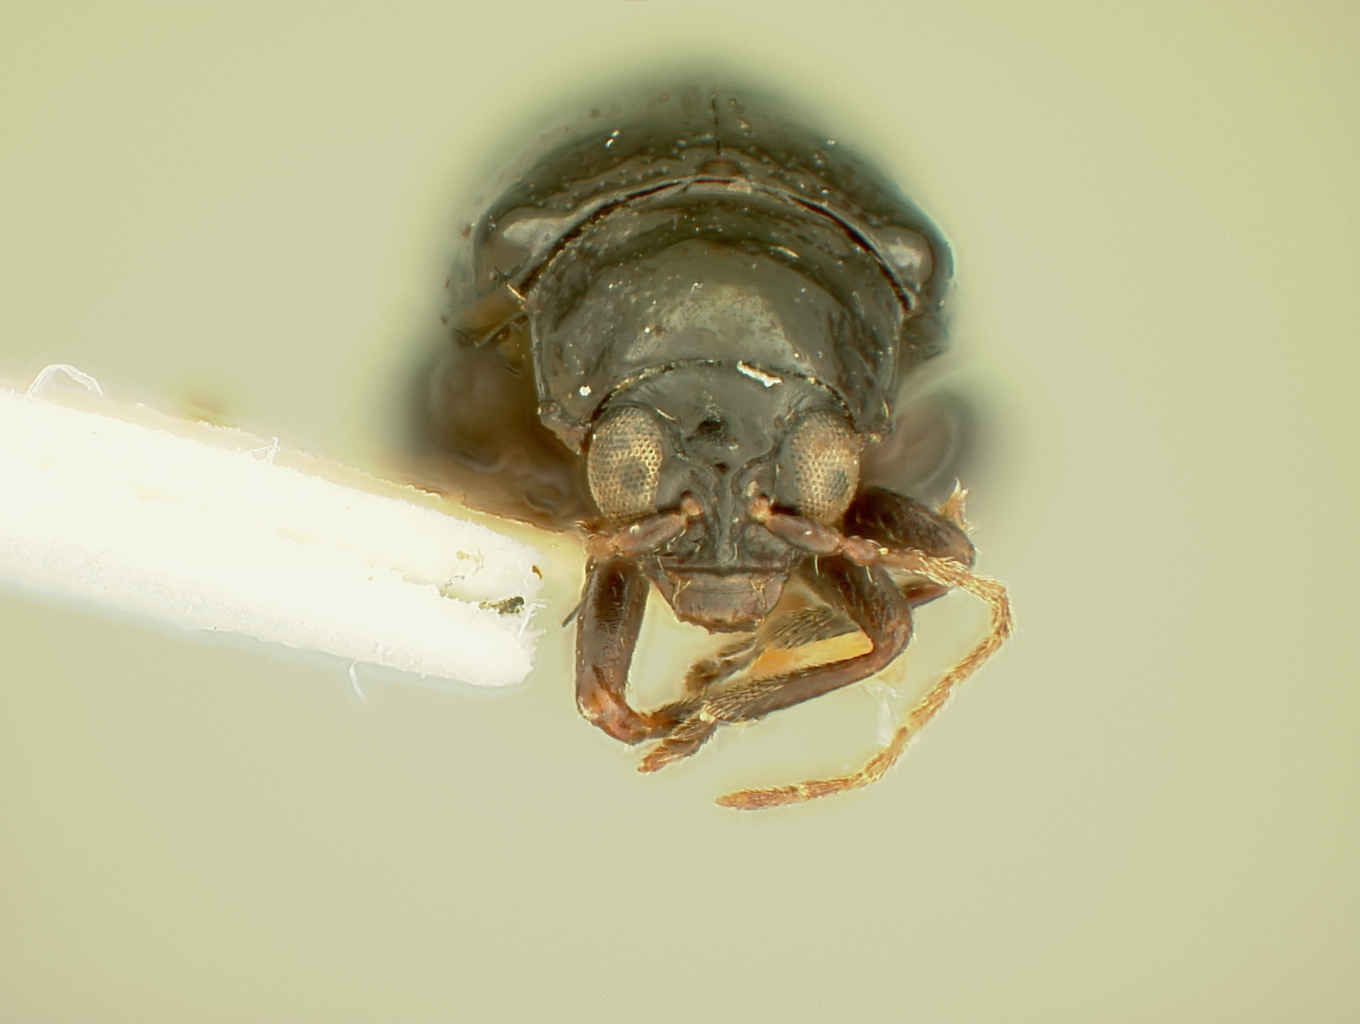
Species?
Xenidea konstantinovi
